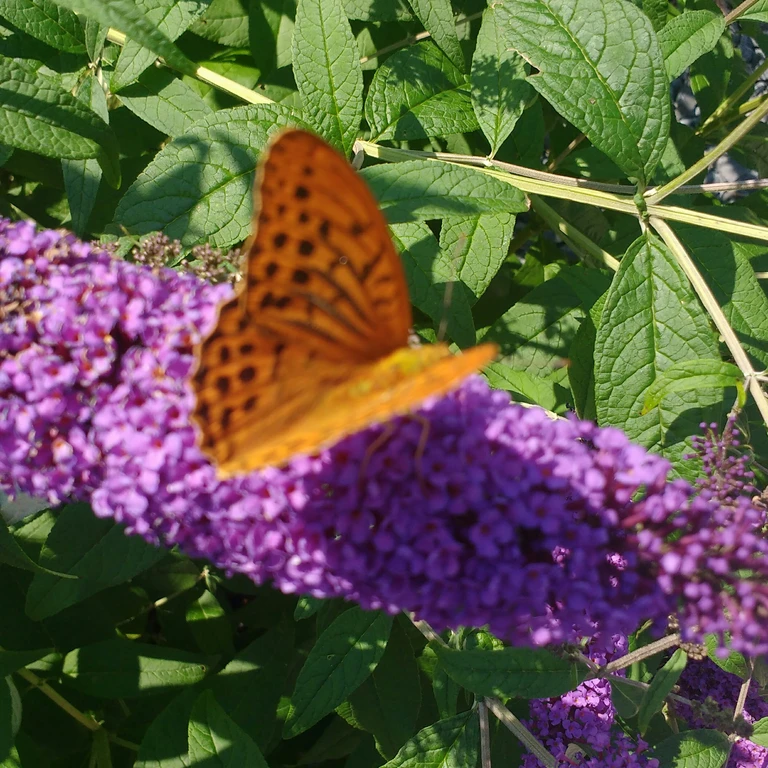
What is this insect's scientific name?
Argynnis paphia
